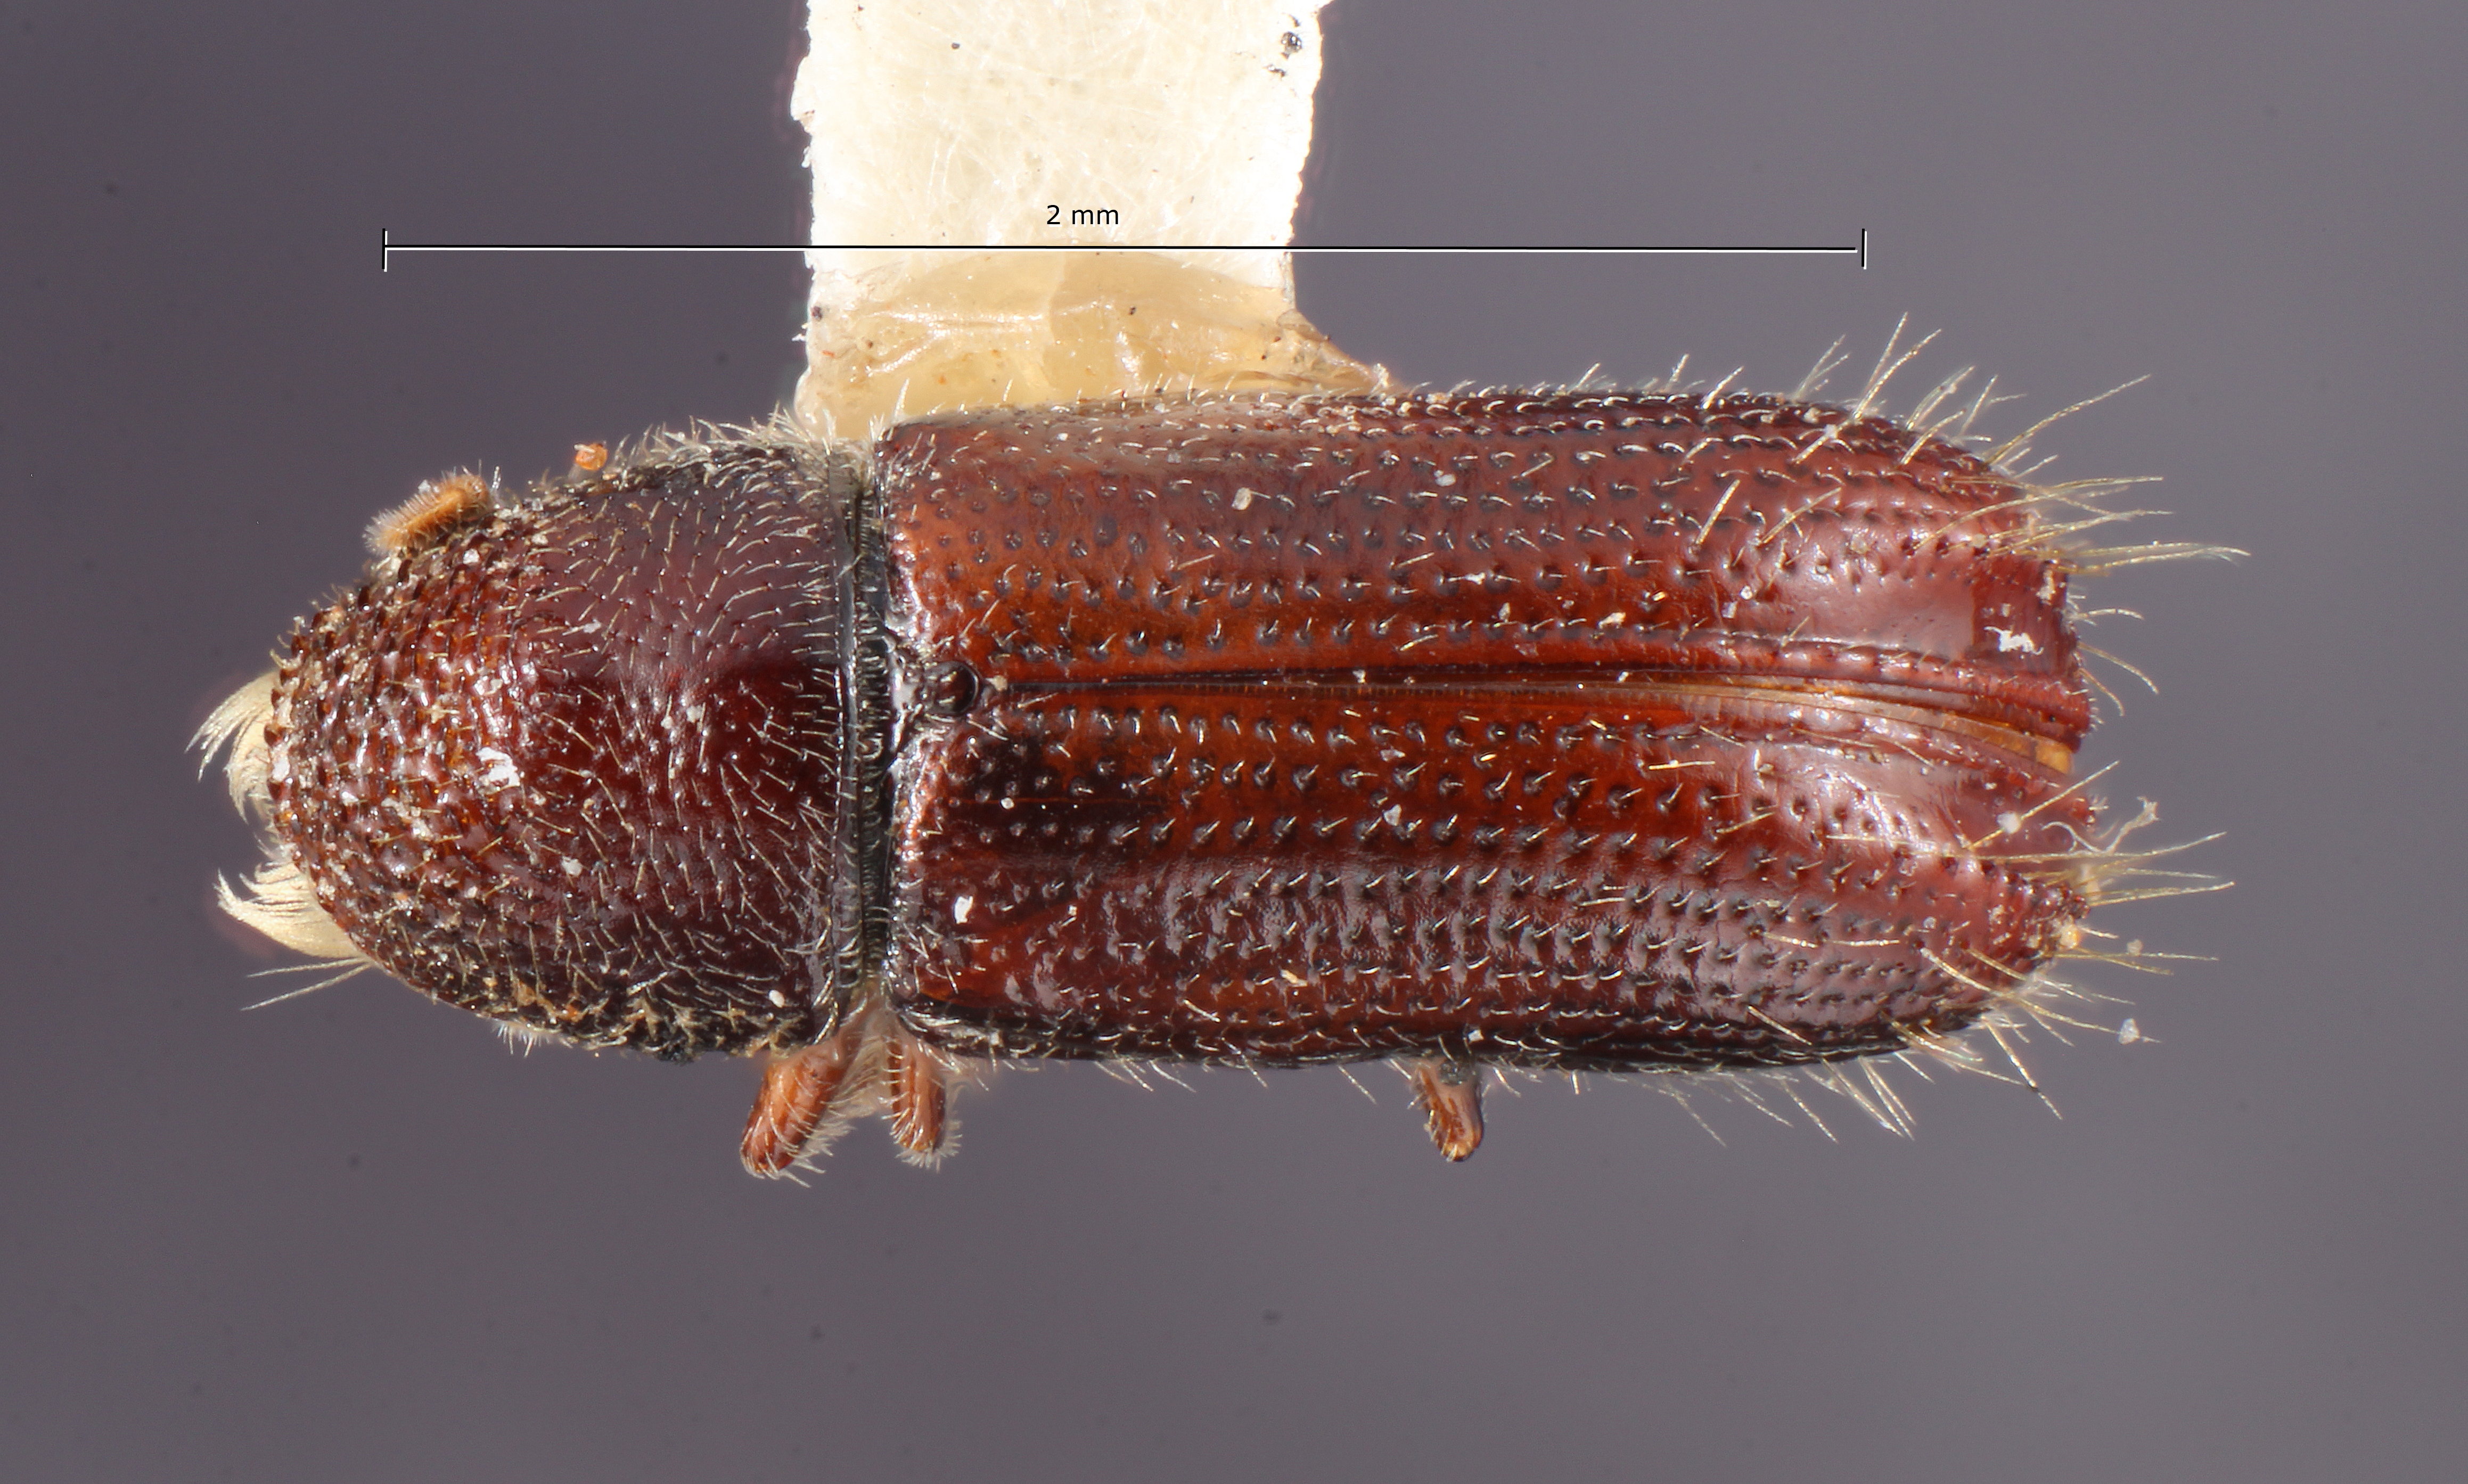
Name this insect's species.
Pityophthorus rudis
